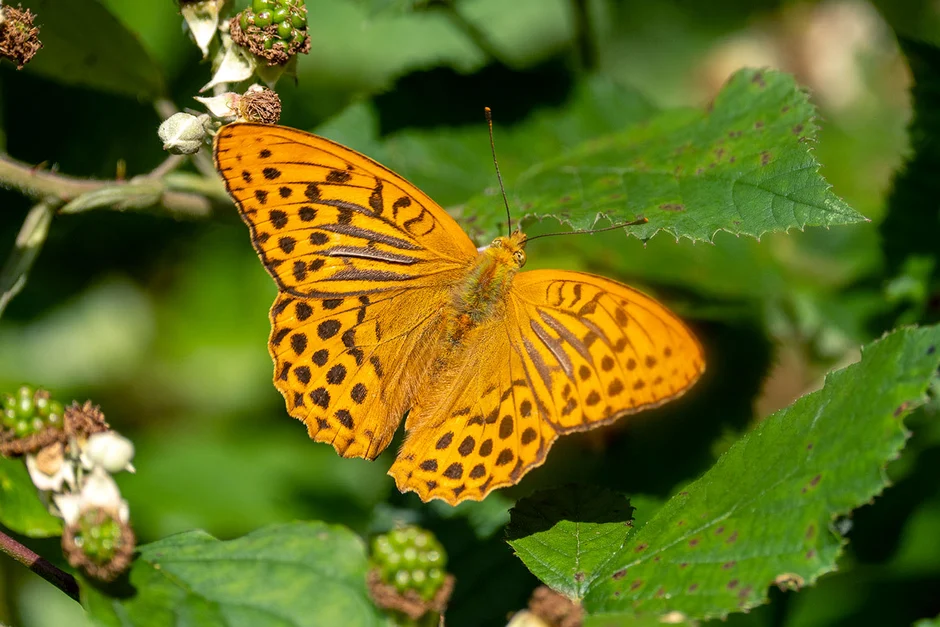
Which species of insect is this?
Argynnis paphia
